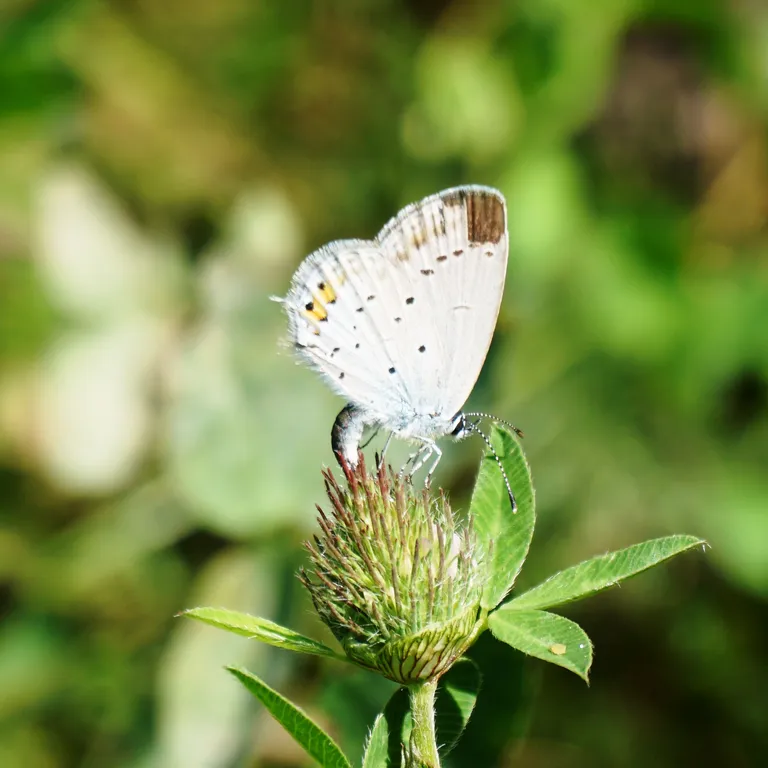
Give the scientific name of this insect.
Cupido argiades (also Elkalyce argiades)
